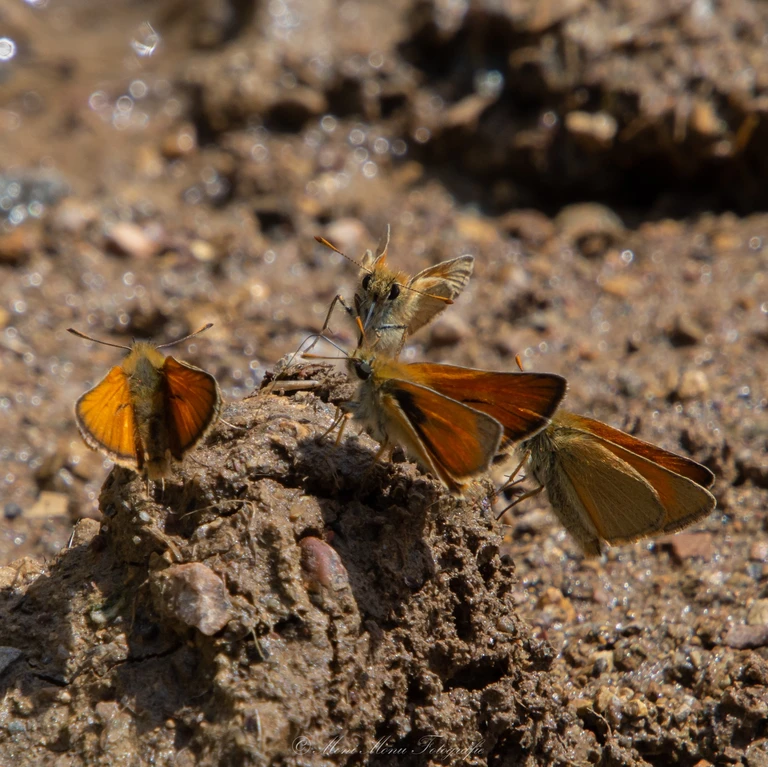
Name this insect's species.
Thymelicus sylvestris
